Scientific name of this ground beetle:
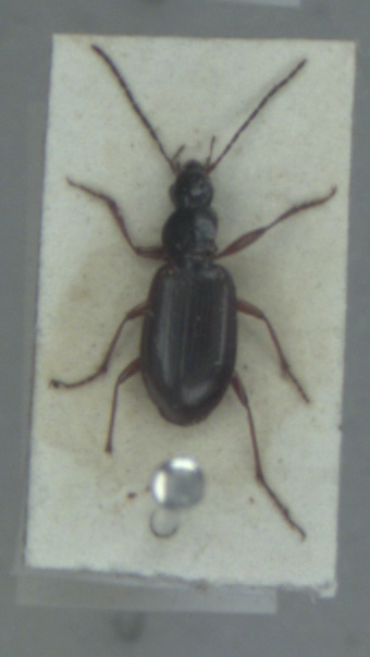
Agonum thoreyi
